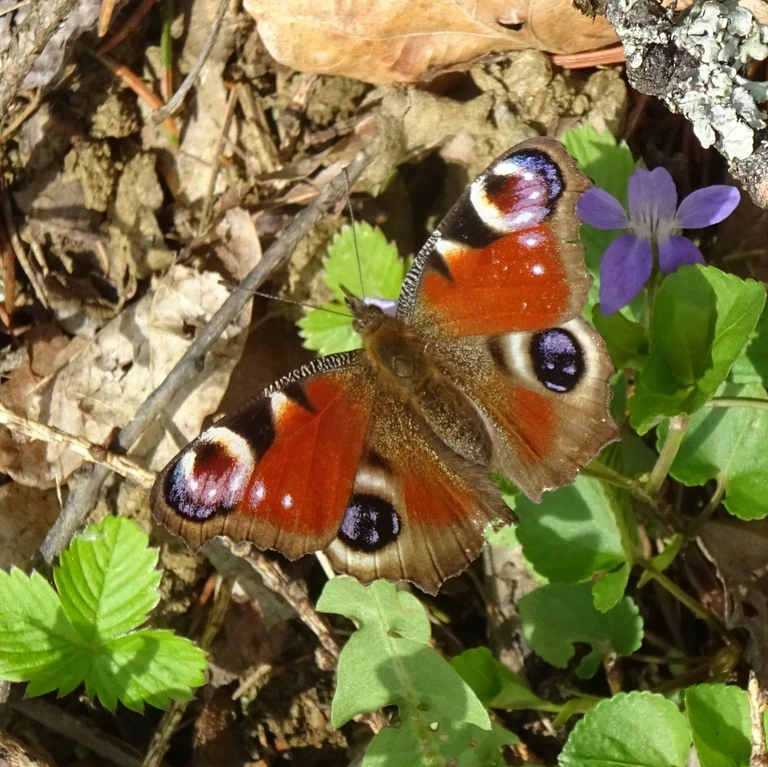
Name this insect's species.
Aglais io
